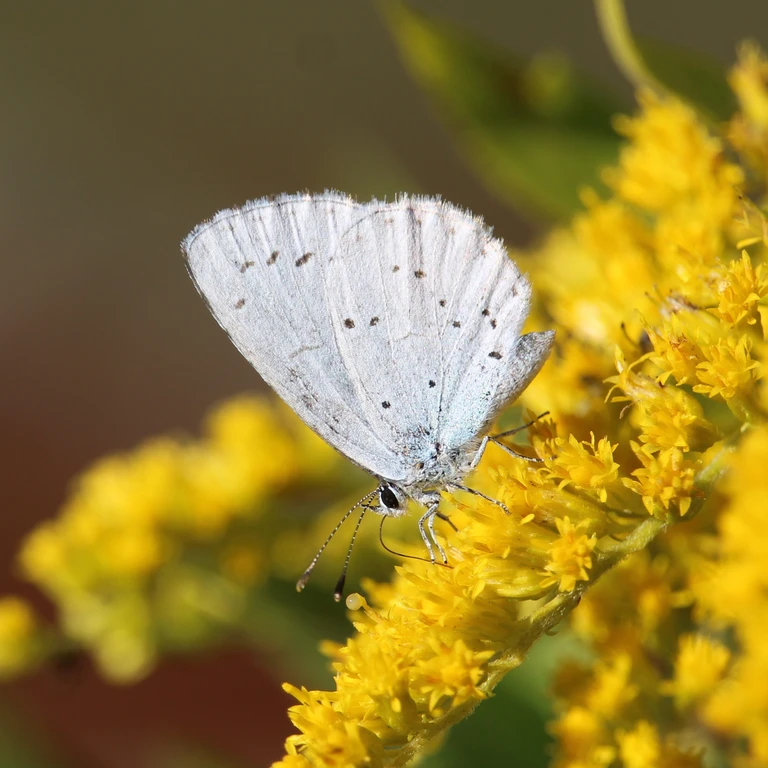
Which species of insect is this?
Celastrina argiolus
